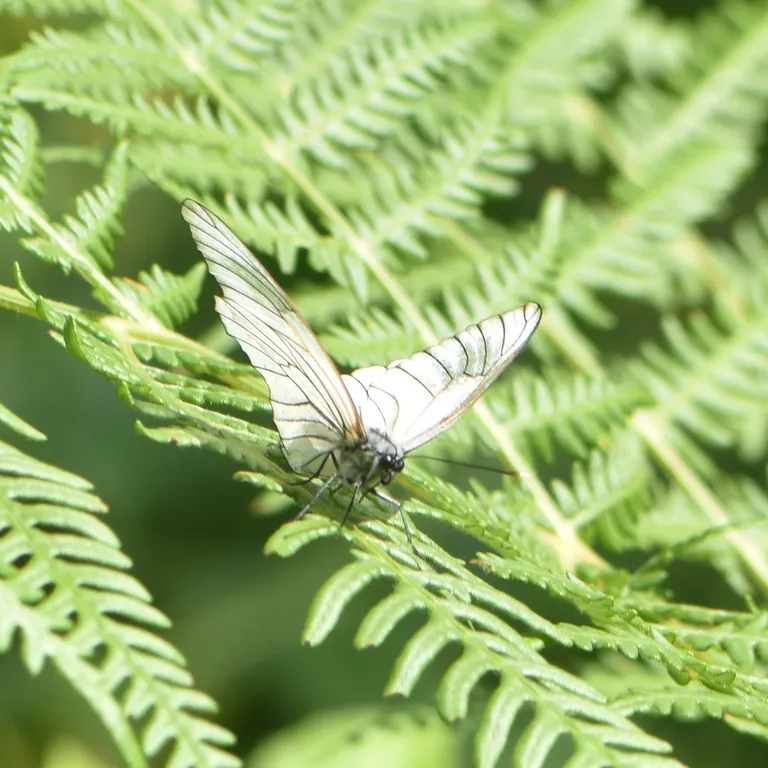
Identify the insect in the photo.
Aporia crataegi
